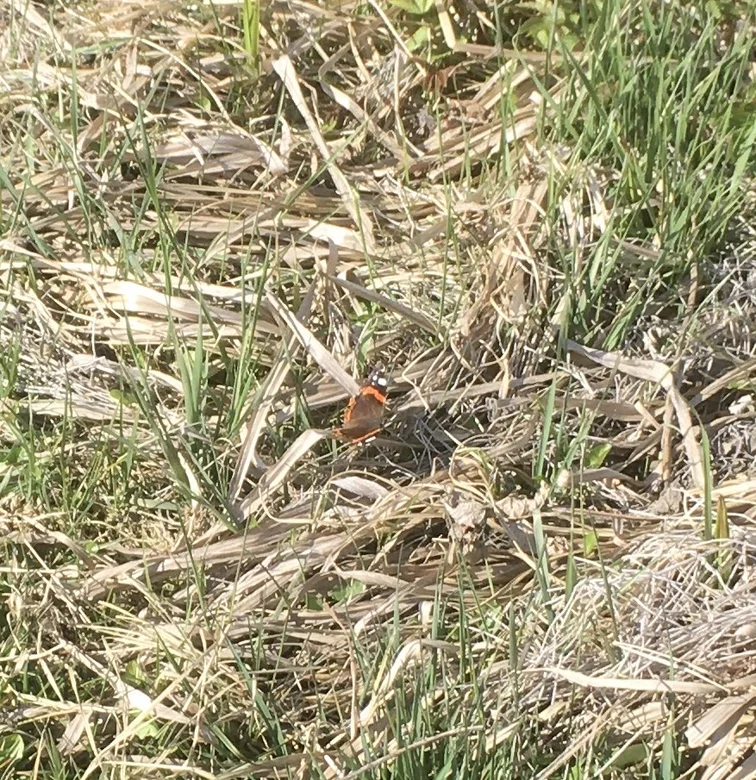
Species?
Vanessa atalanta
